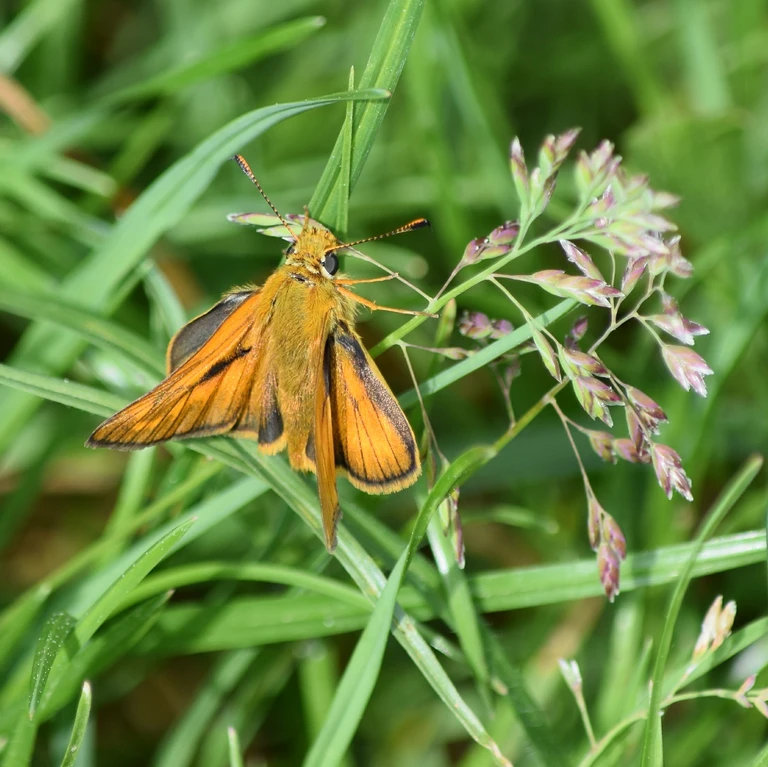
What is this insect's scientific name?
Ochlodes sylvanus (also Ochlodes venata)
